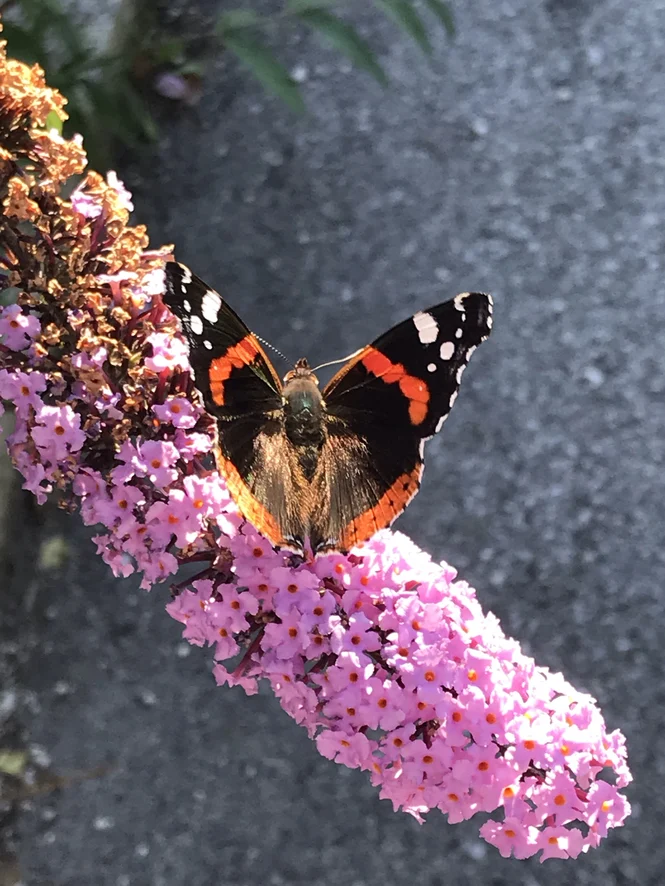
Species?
Vanessa atalanta
